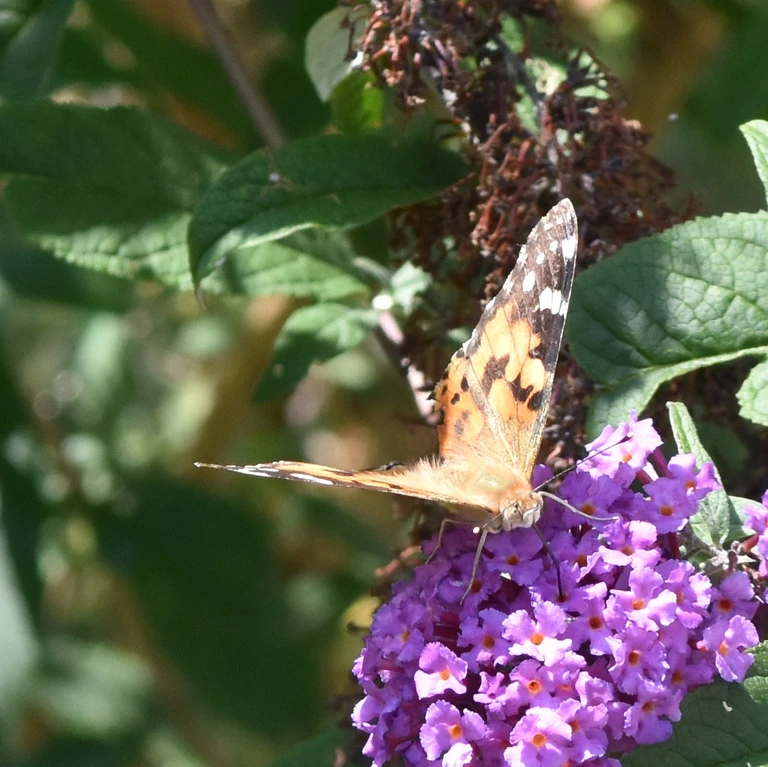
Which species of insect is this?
Vanessa cardui
